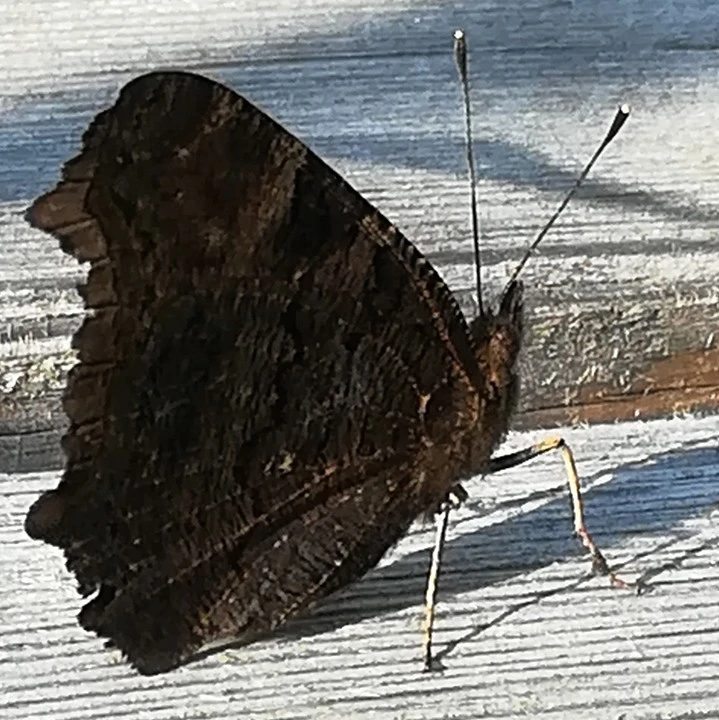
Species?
Aglais io
